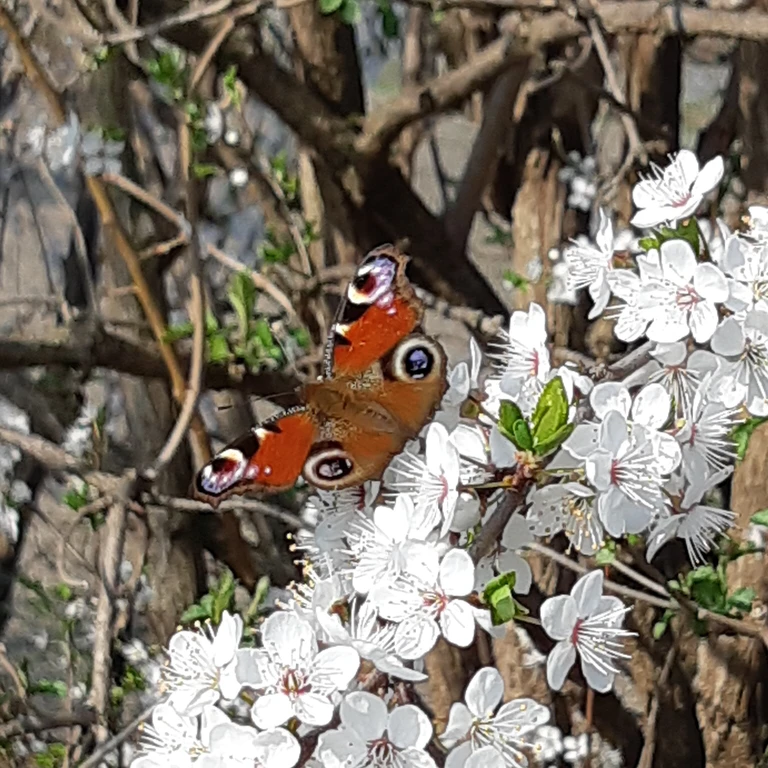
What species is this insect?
Aglais io
